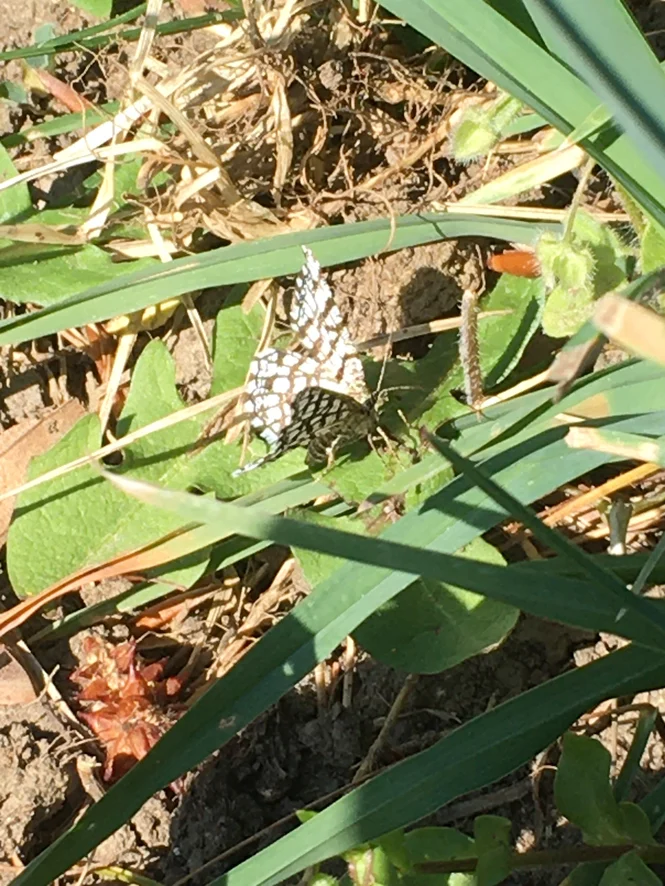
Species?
Chiasmia clathrata
